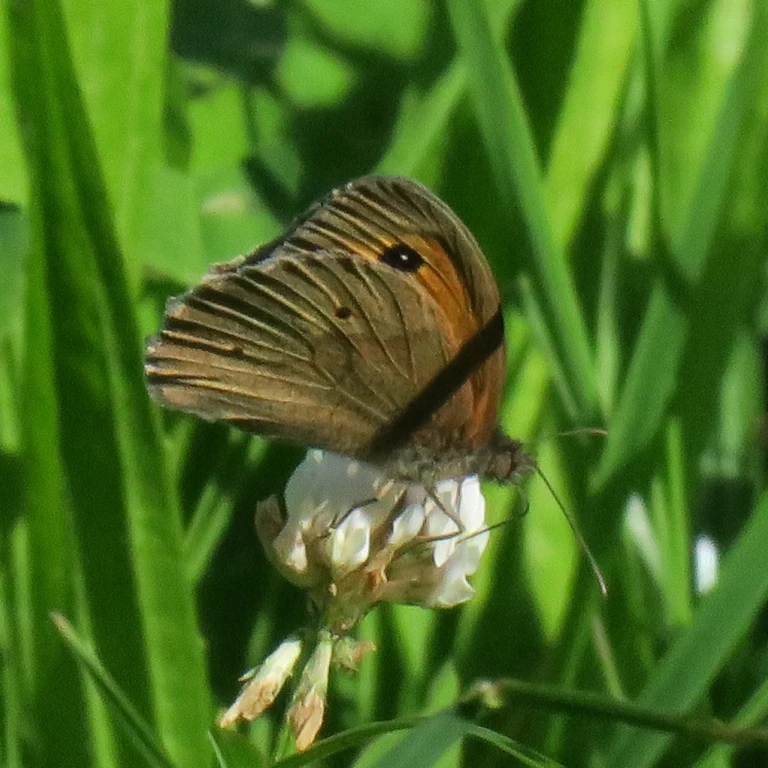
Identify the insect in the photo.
Maniola jurtina
